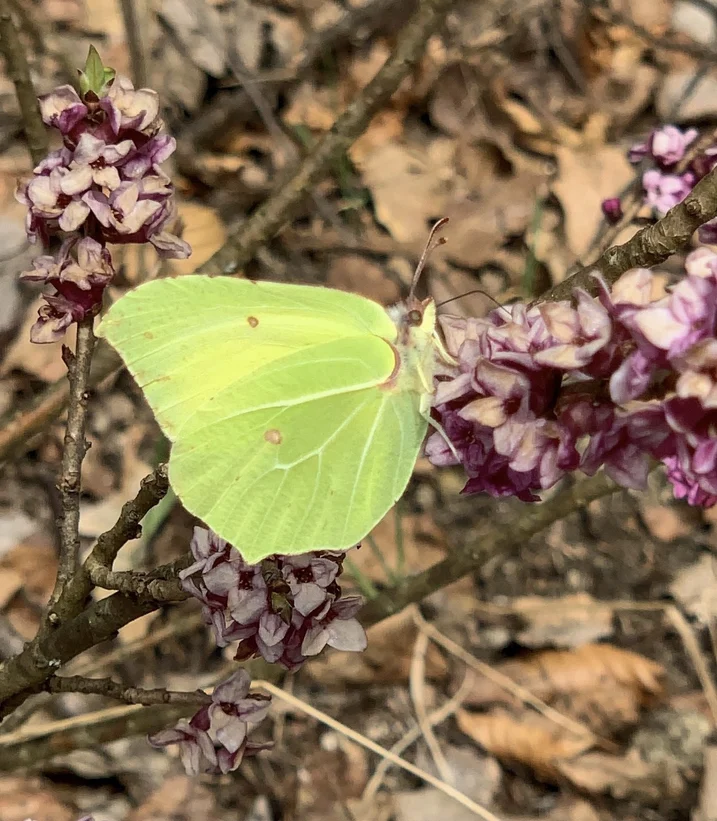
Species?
Gonepteryx rhamni
